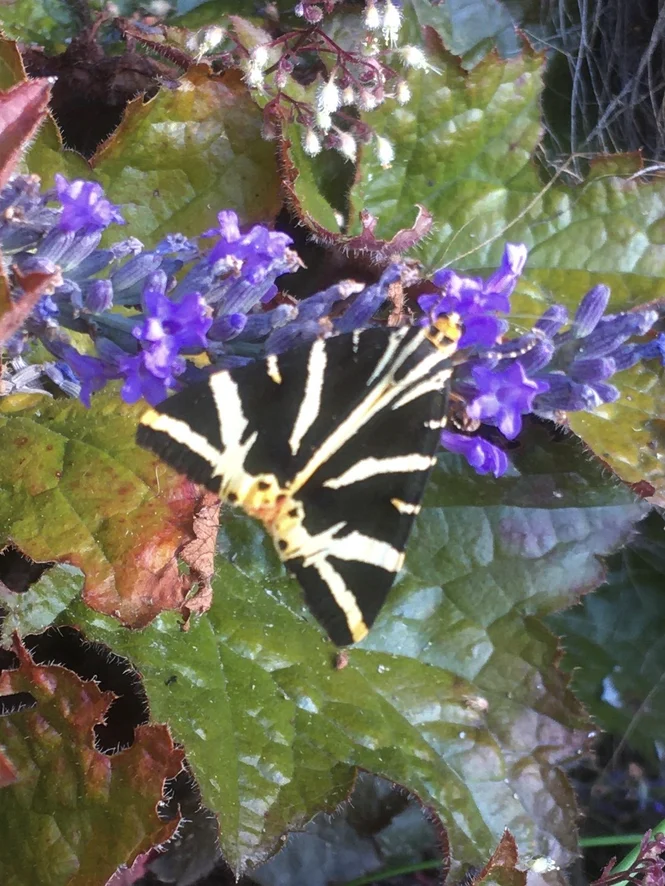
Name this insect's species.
Euplagia quadripunctaria
